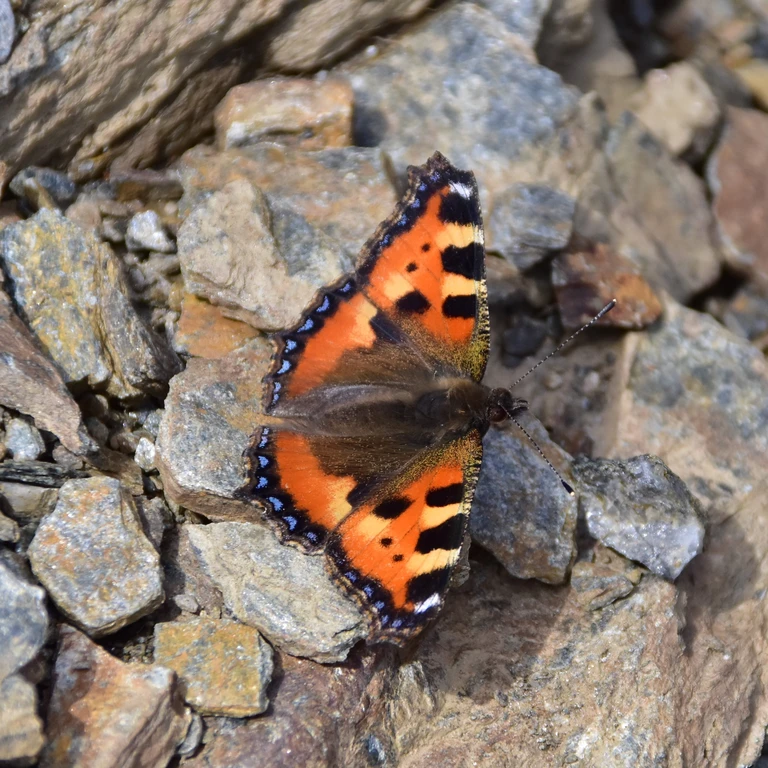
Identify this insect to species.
Aglais urticae
